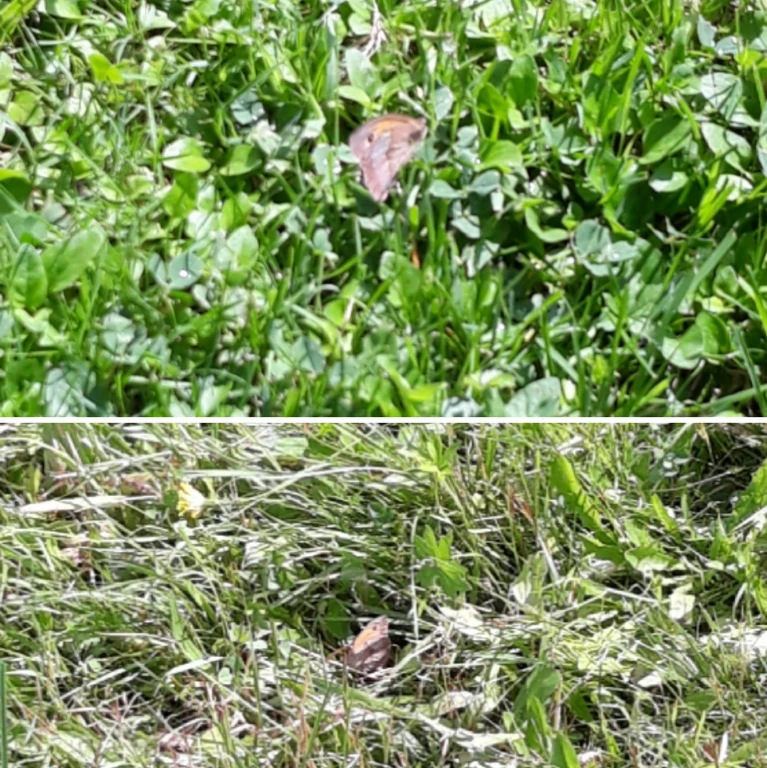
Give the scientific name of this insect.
Maniola jurtina
